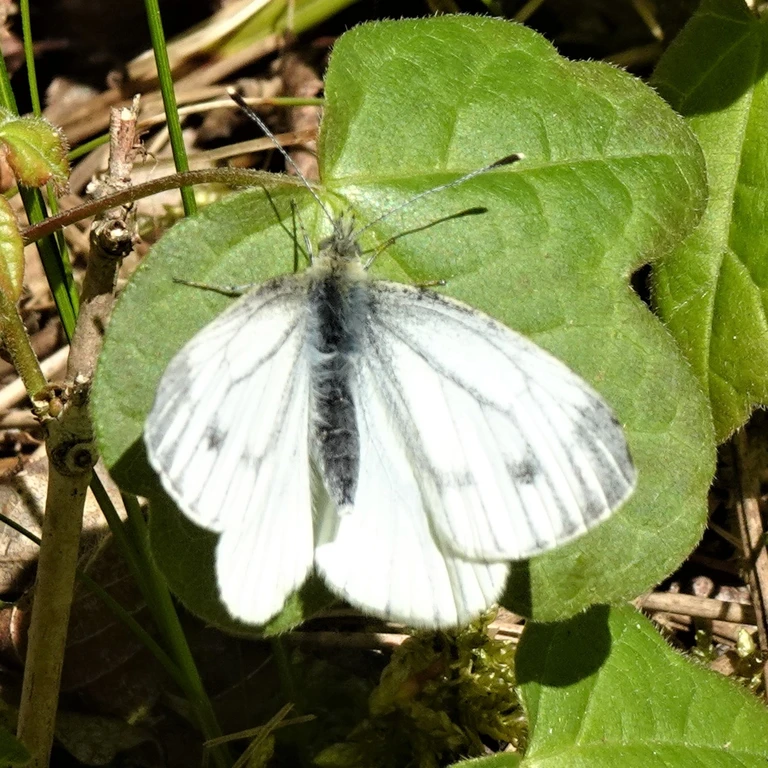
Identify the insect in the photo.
Pieris napi
